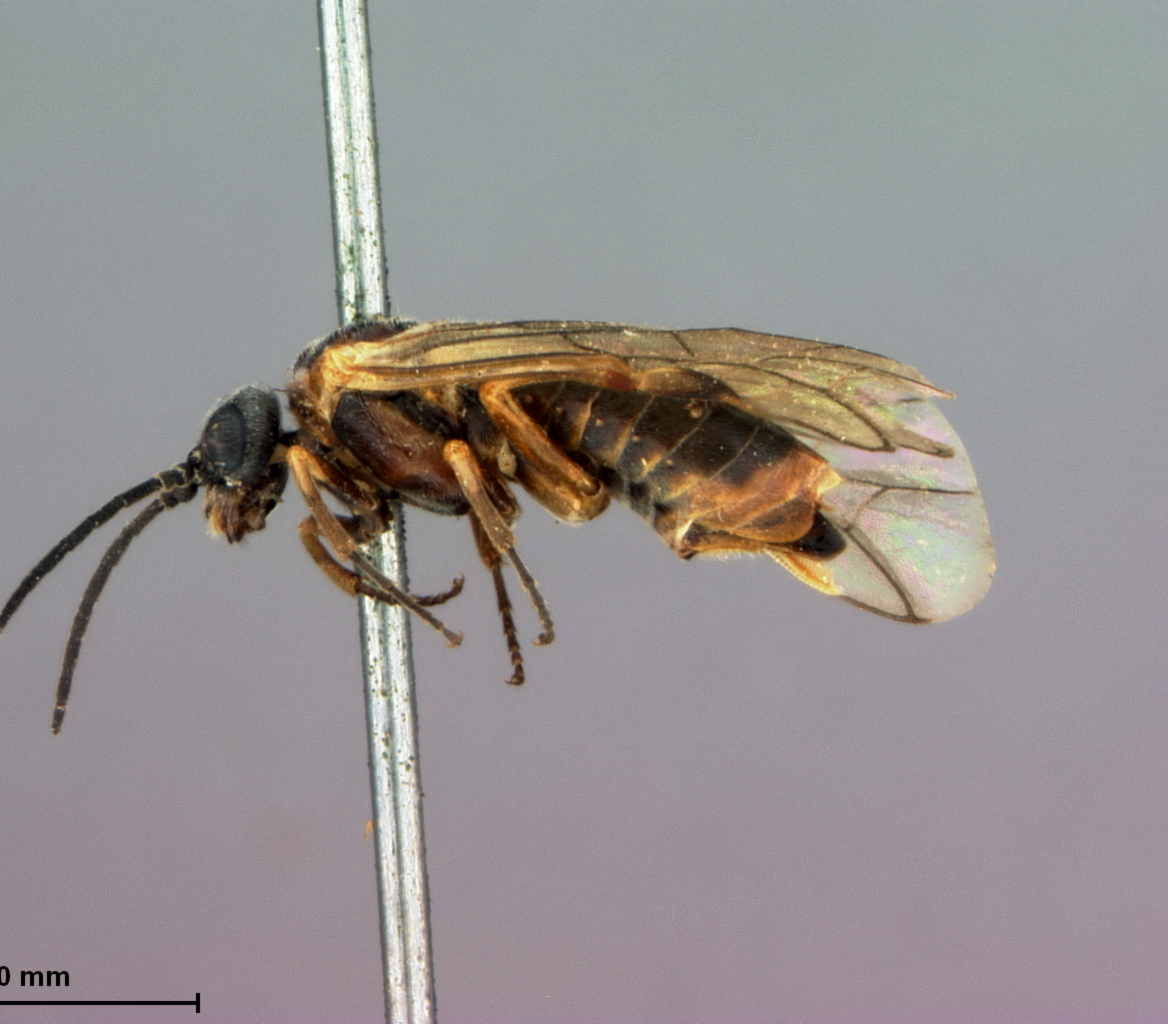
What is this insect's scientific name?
Lycaota coloradensis
